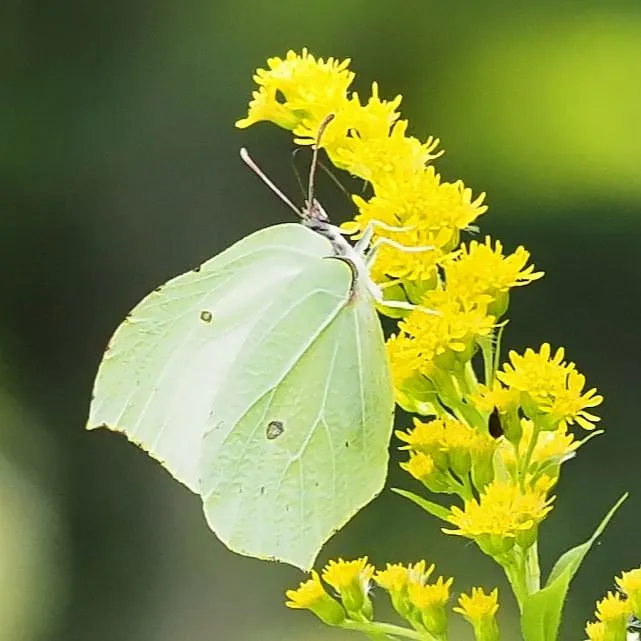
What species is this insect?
Gonepteryx rhamni
